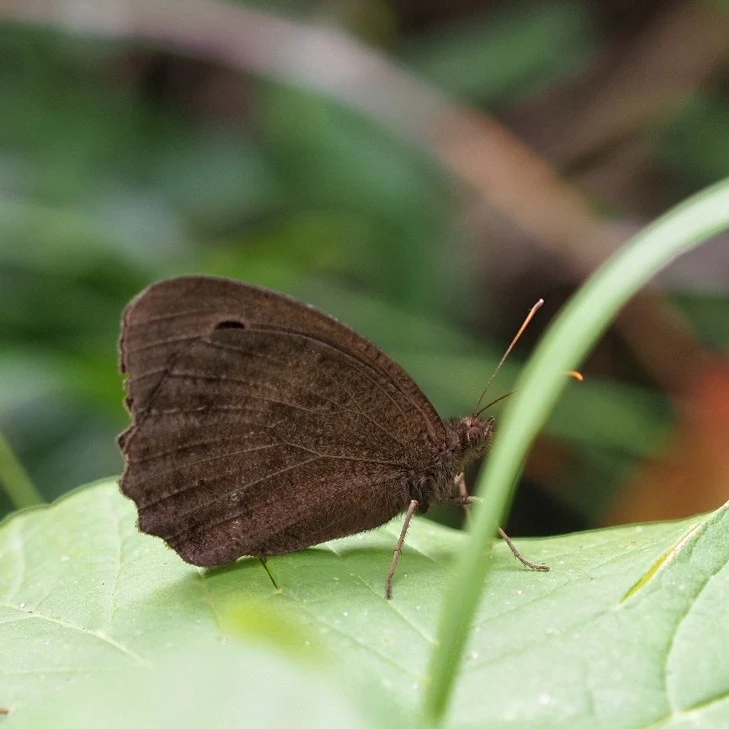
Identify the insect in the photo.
Minois dryas
